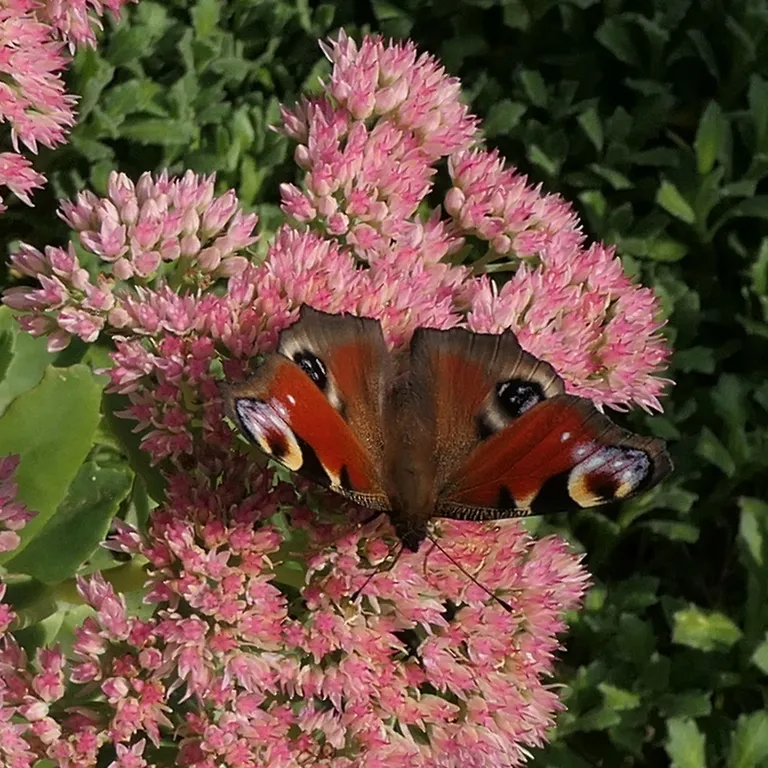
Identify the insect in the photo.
Aglais io
